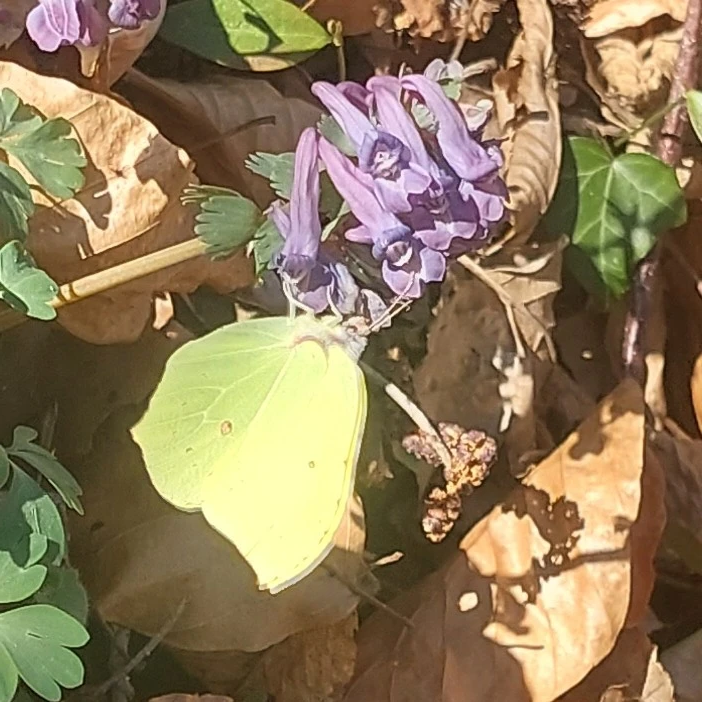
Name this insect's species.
Gonepteryx rhamni
